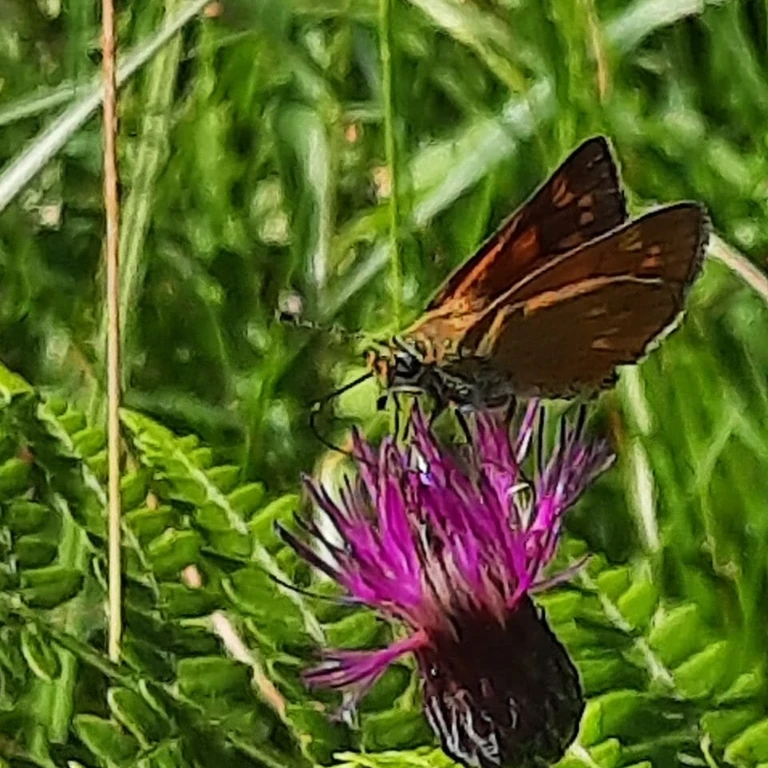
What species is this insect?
Ochlodes sylvanus (also Ochlodes venata)
